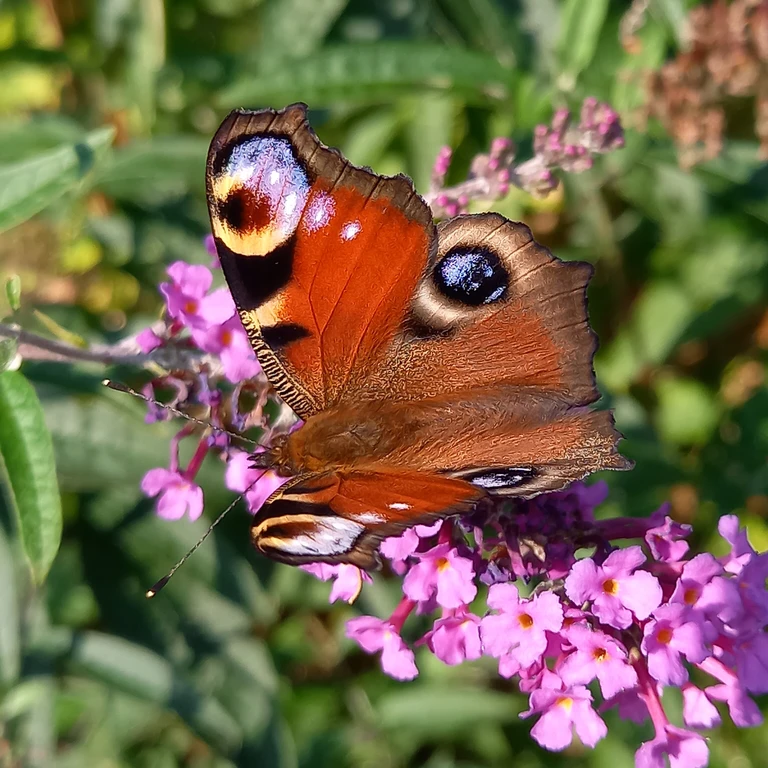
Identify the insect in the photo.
Aglais io
